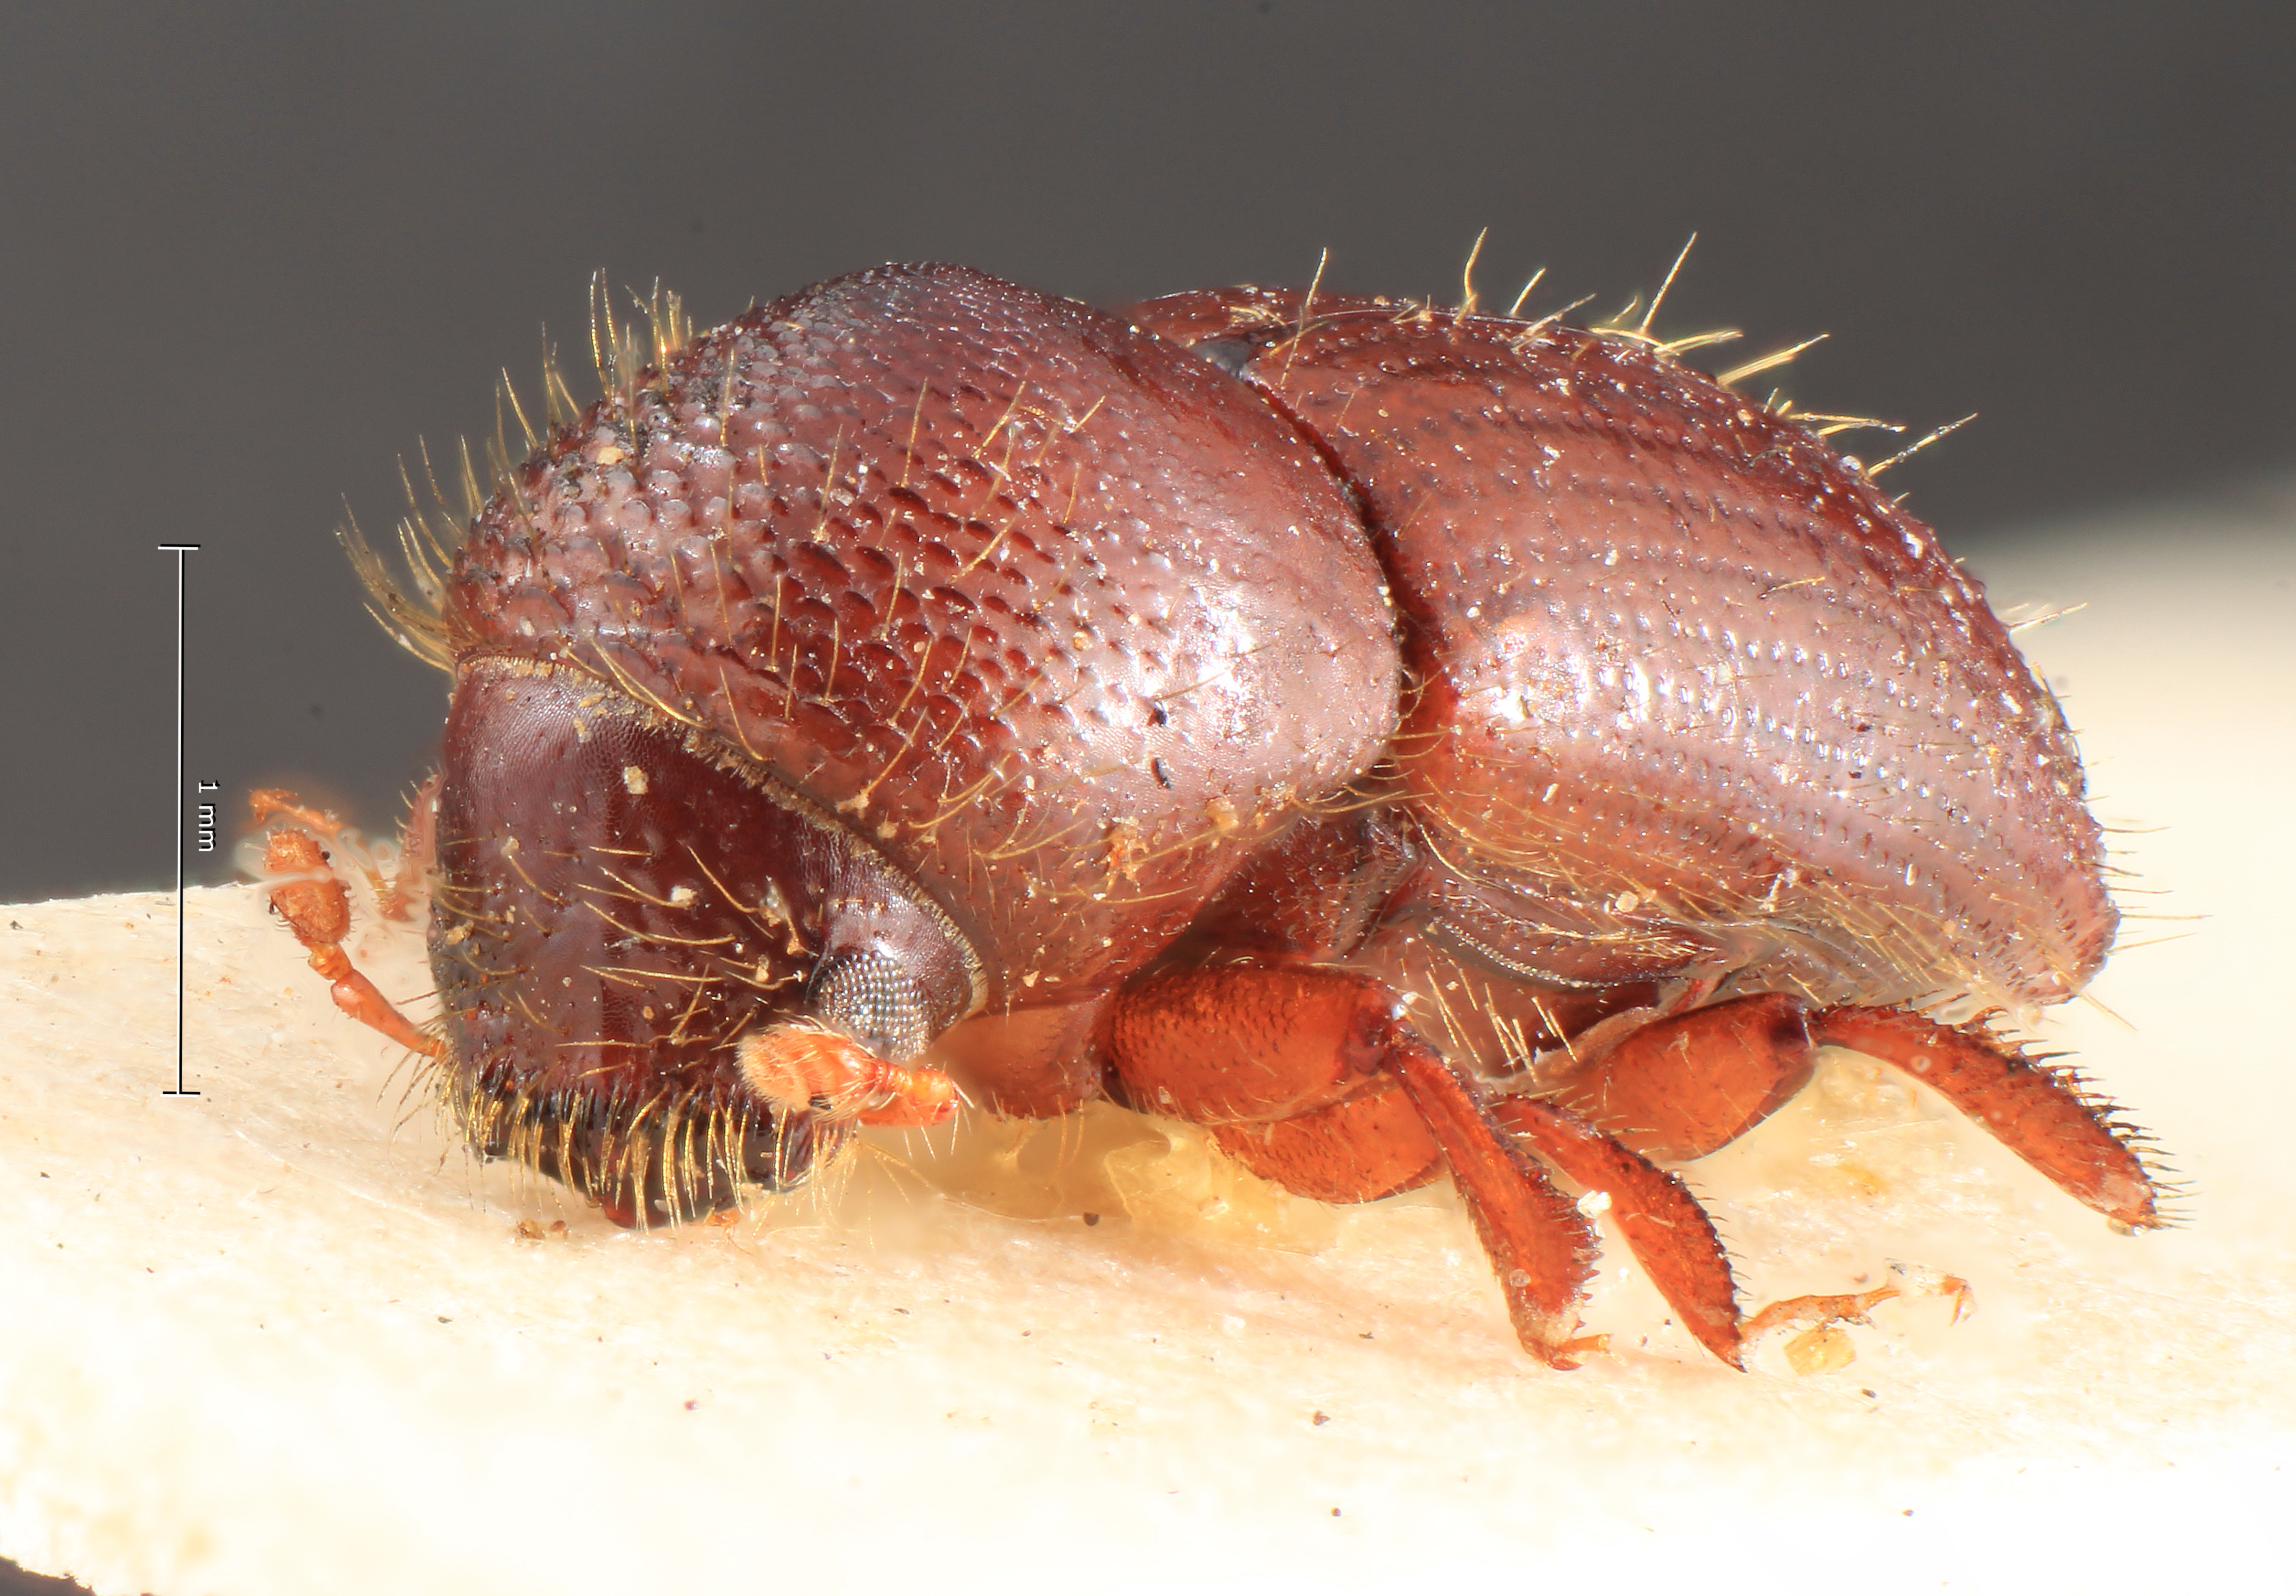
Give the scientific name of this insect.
Xyleborus validus
